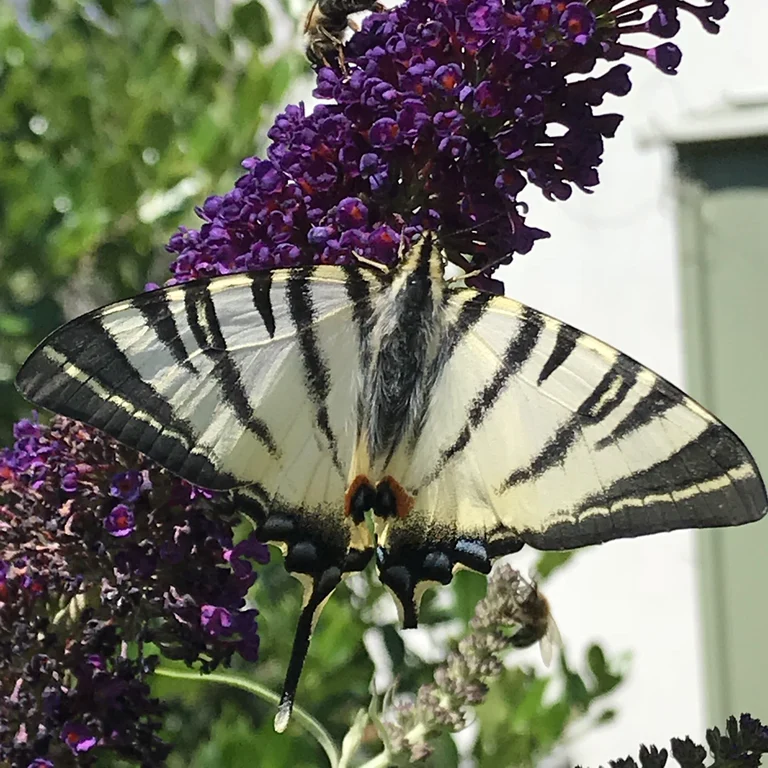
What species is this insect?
Iphiclides podalirius
